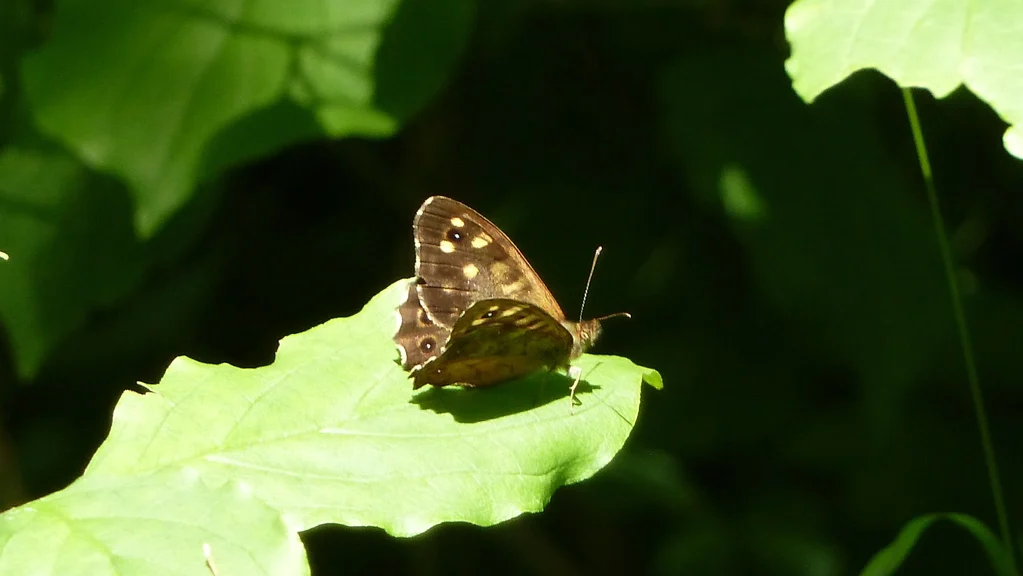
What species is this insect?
Pararge aegeria
